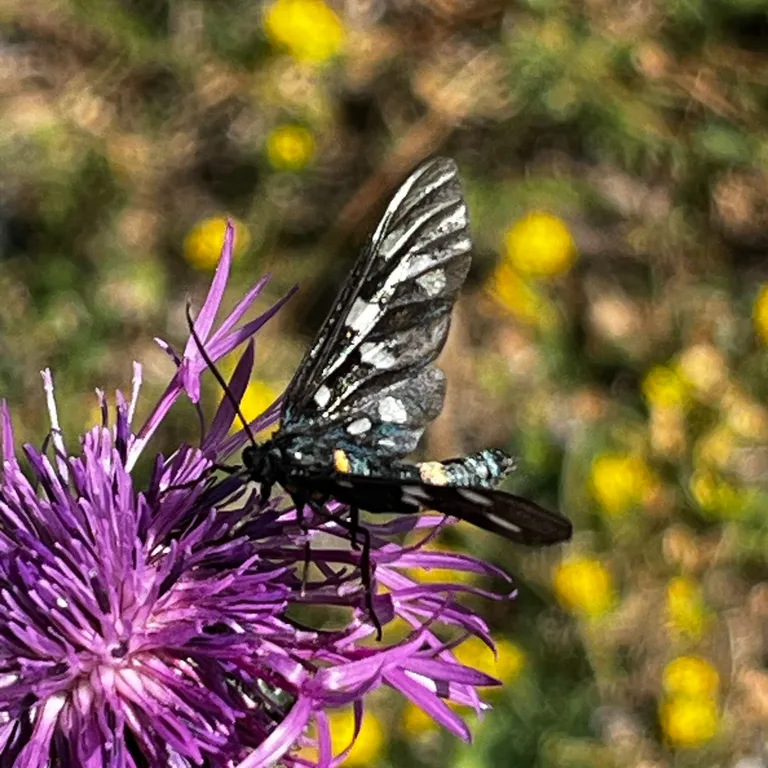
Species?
Amata phegea
